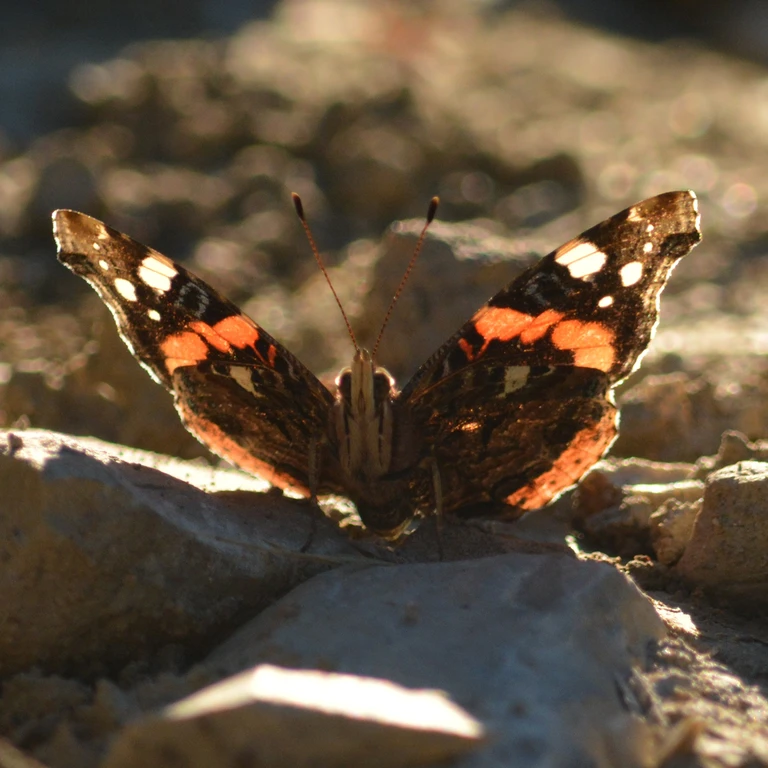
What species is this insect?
Vanessa atalanta
